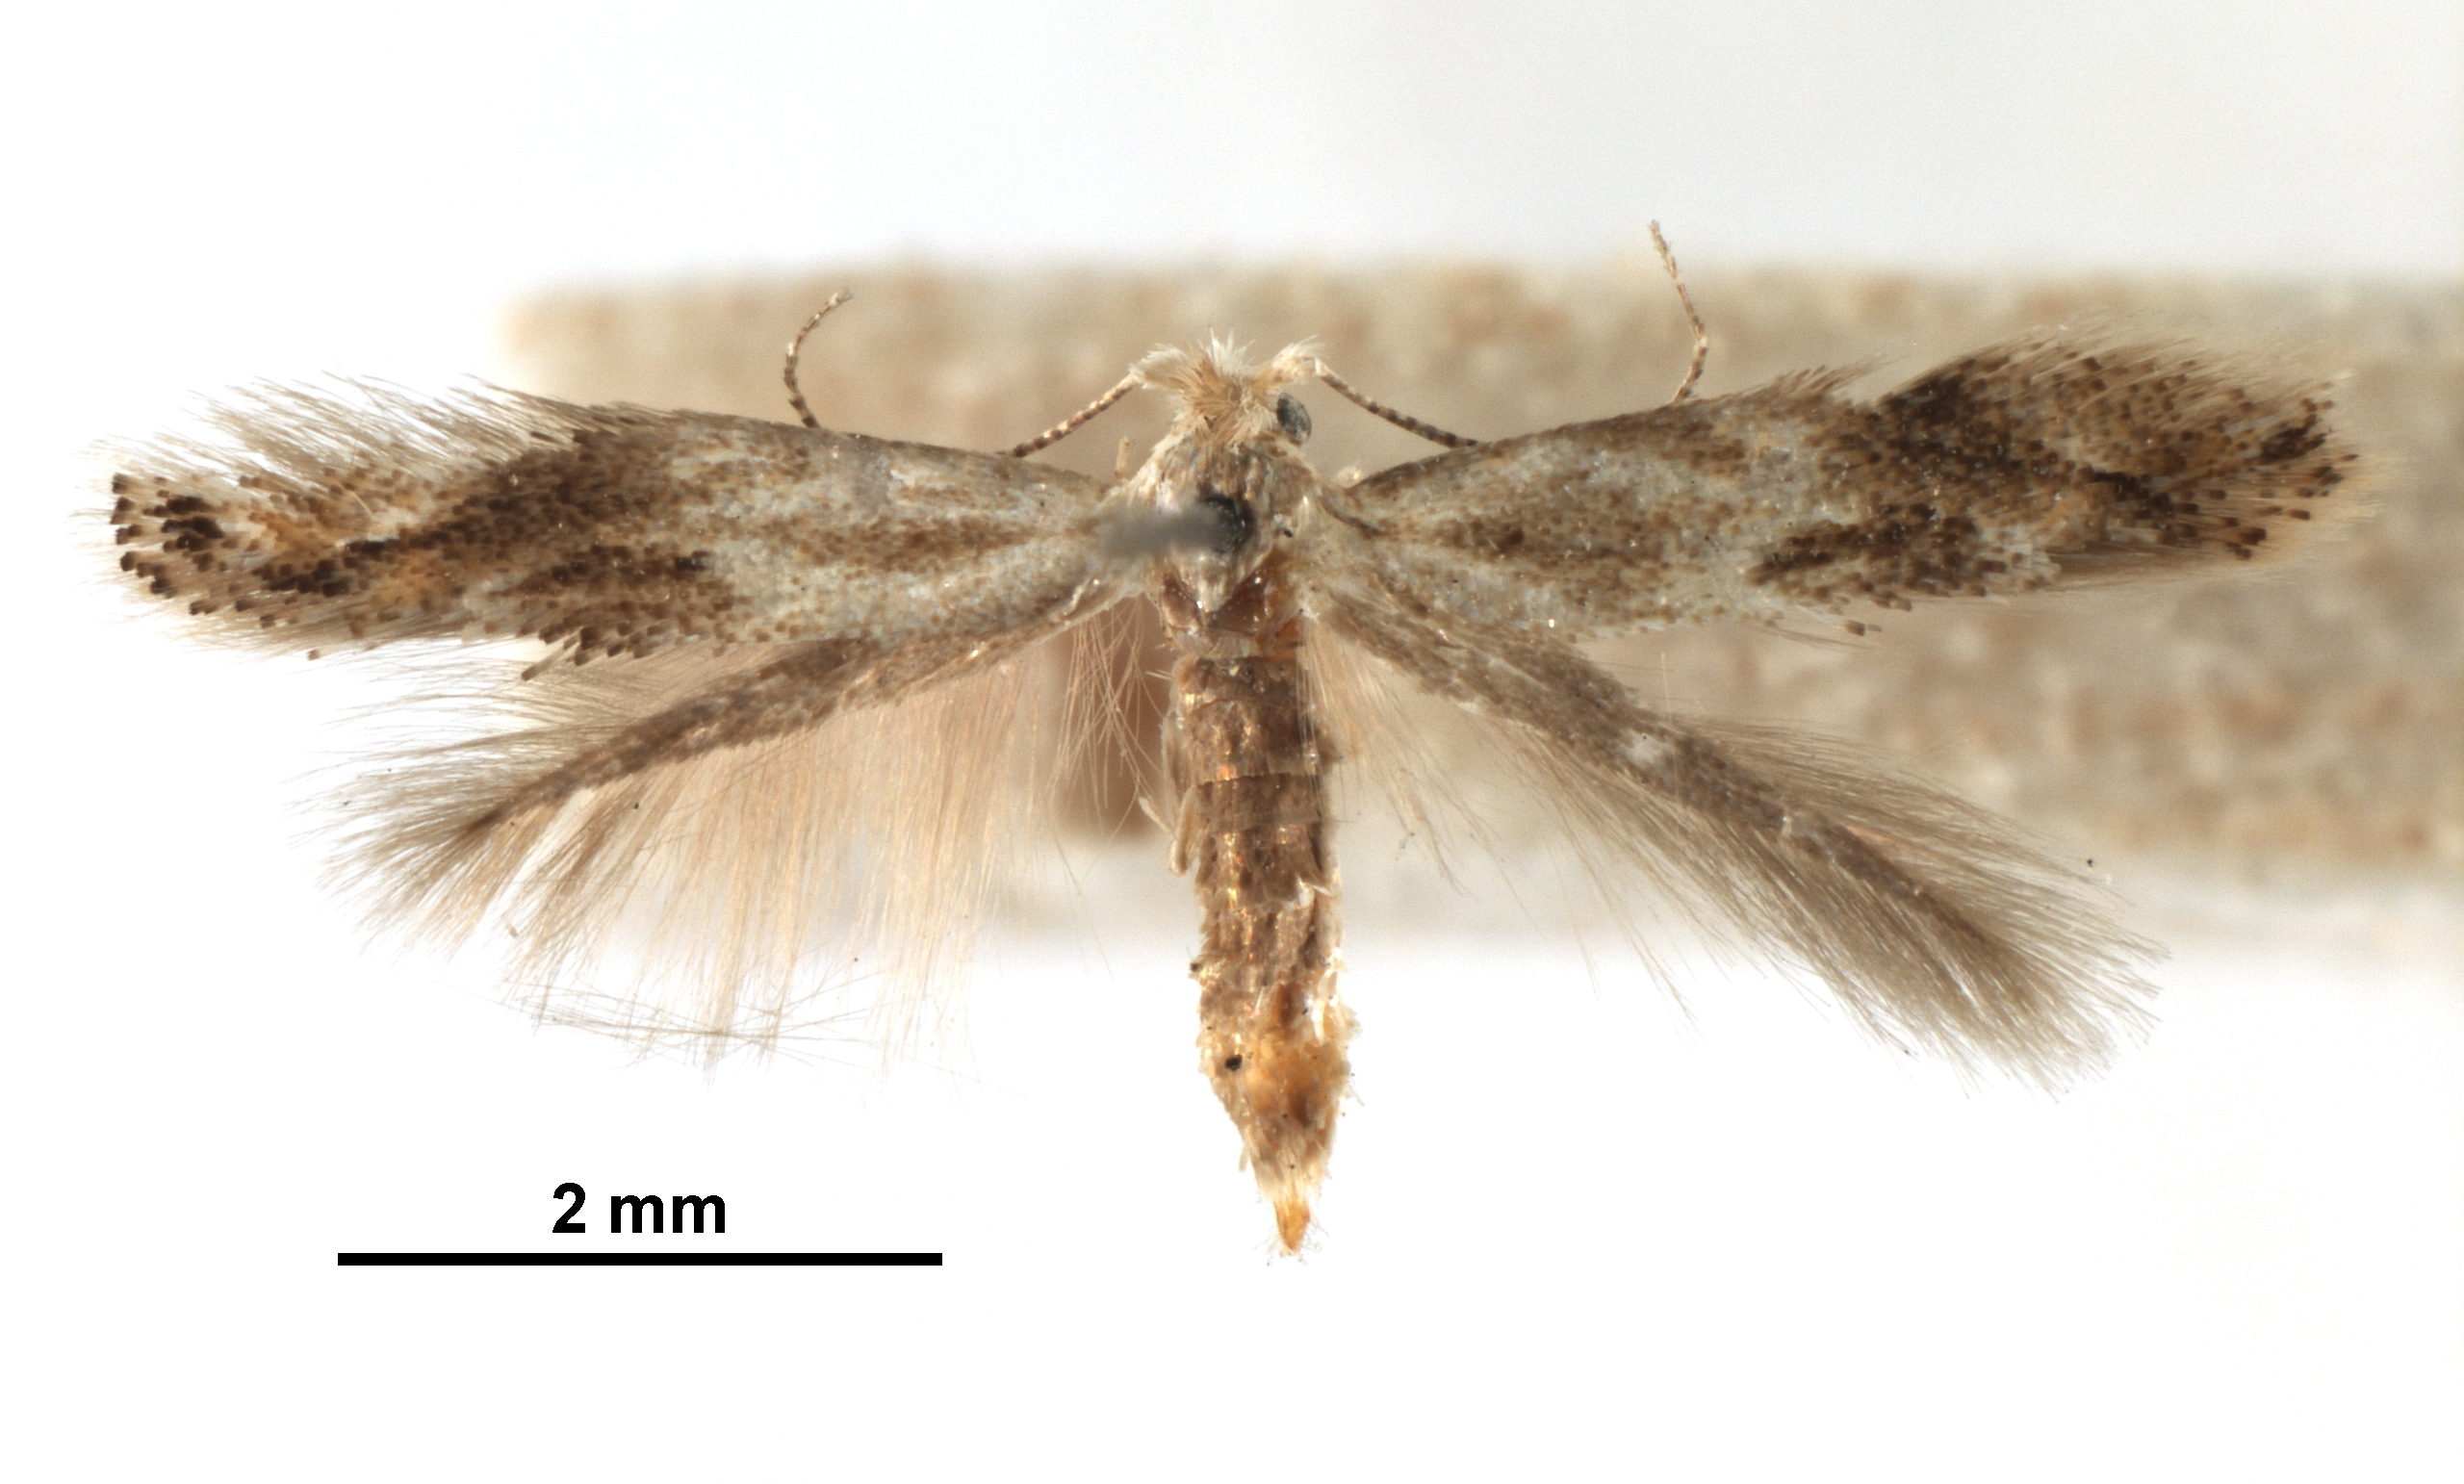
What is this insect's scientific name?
Bucculatrix pomifoliella
